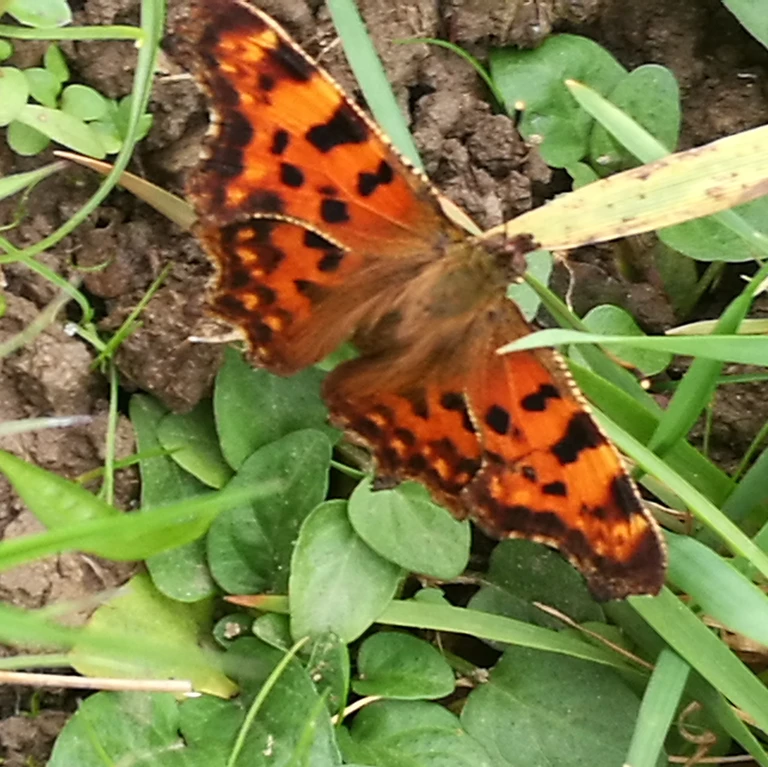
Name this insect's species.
Polygonia c-album
